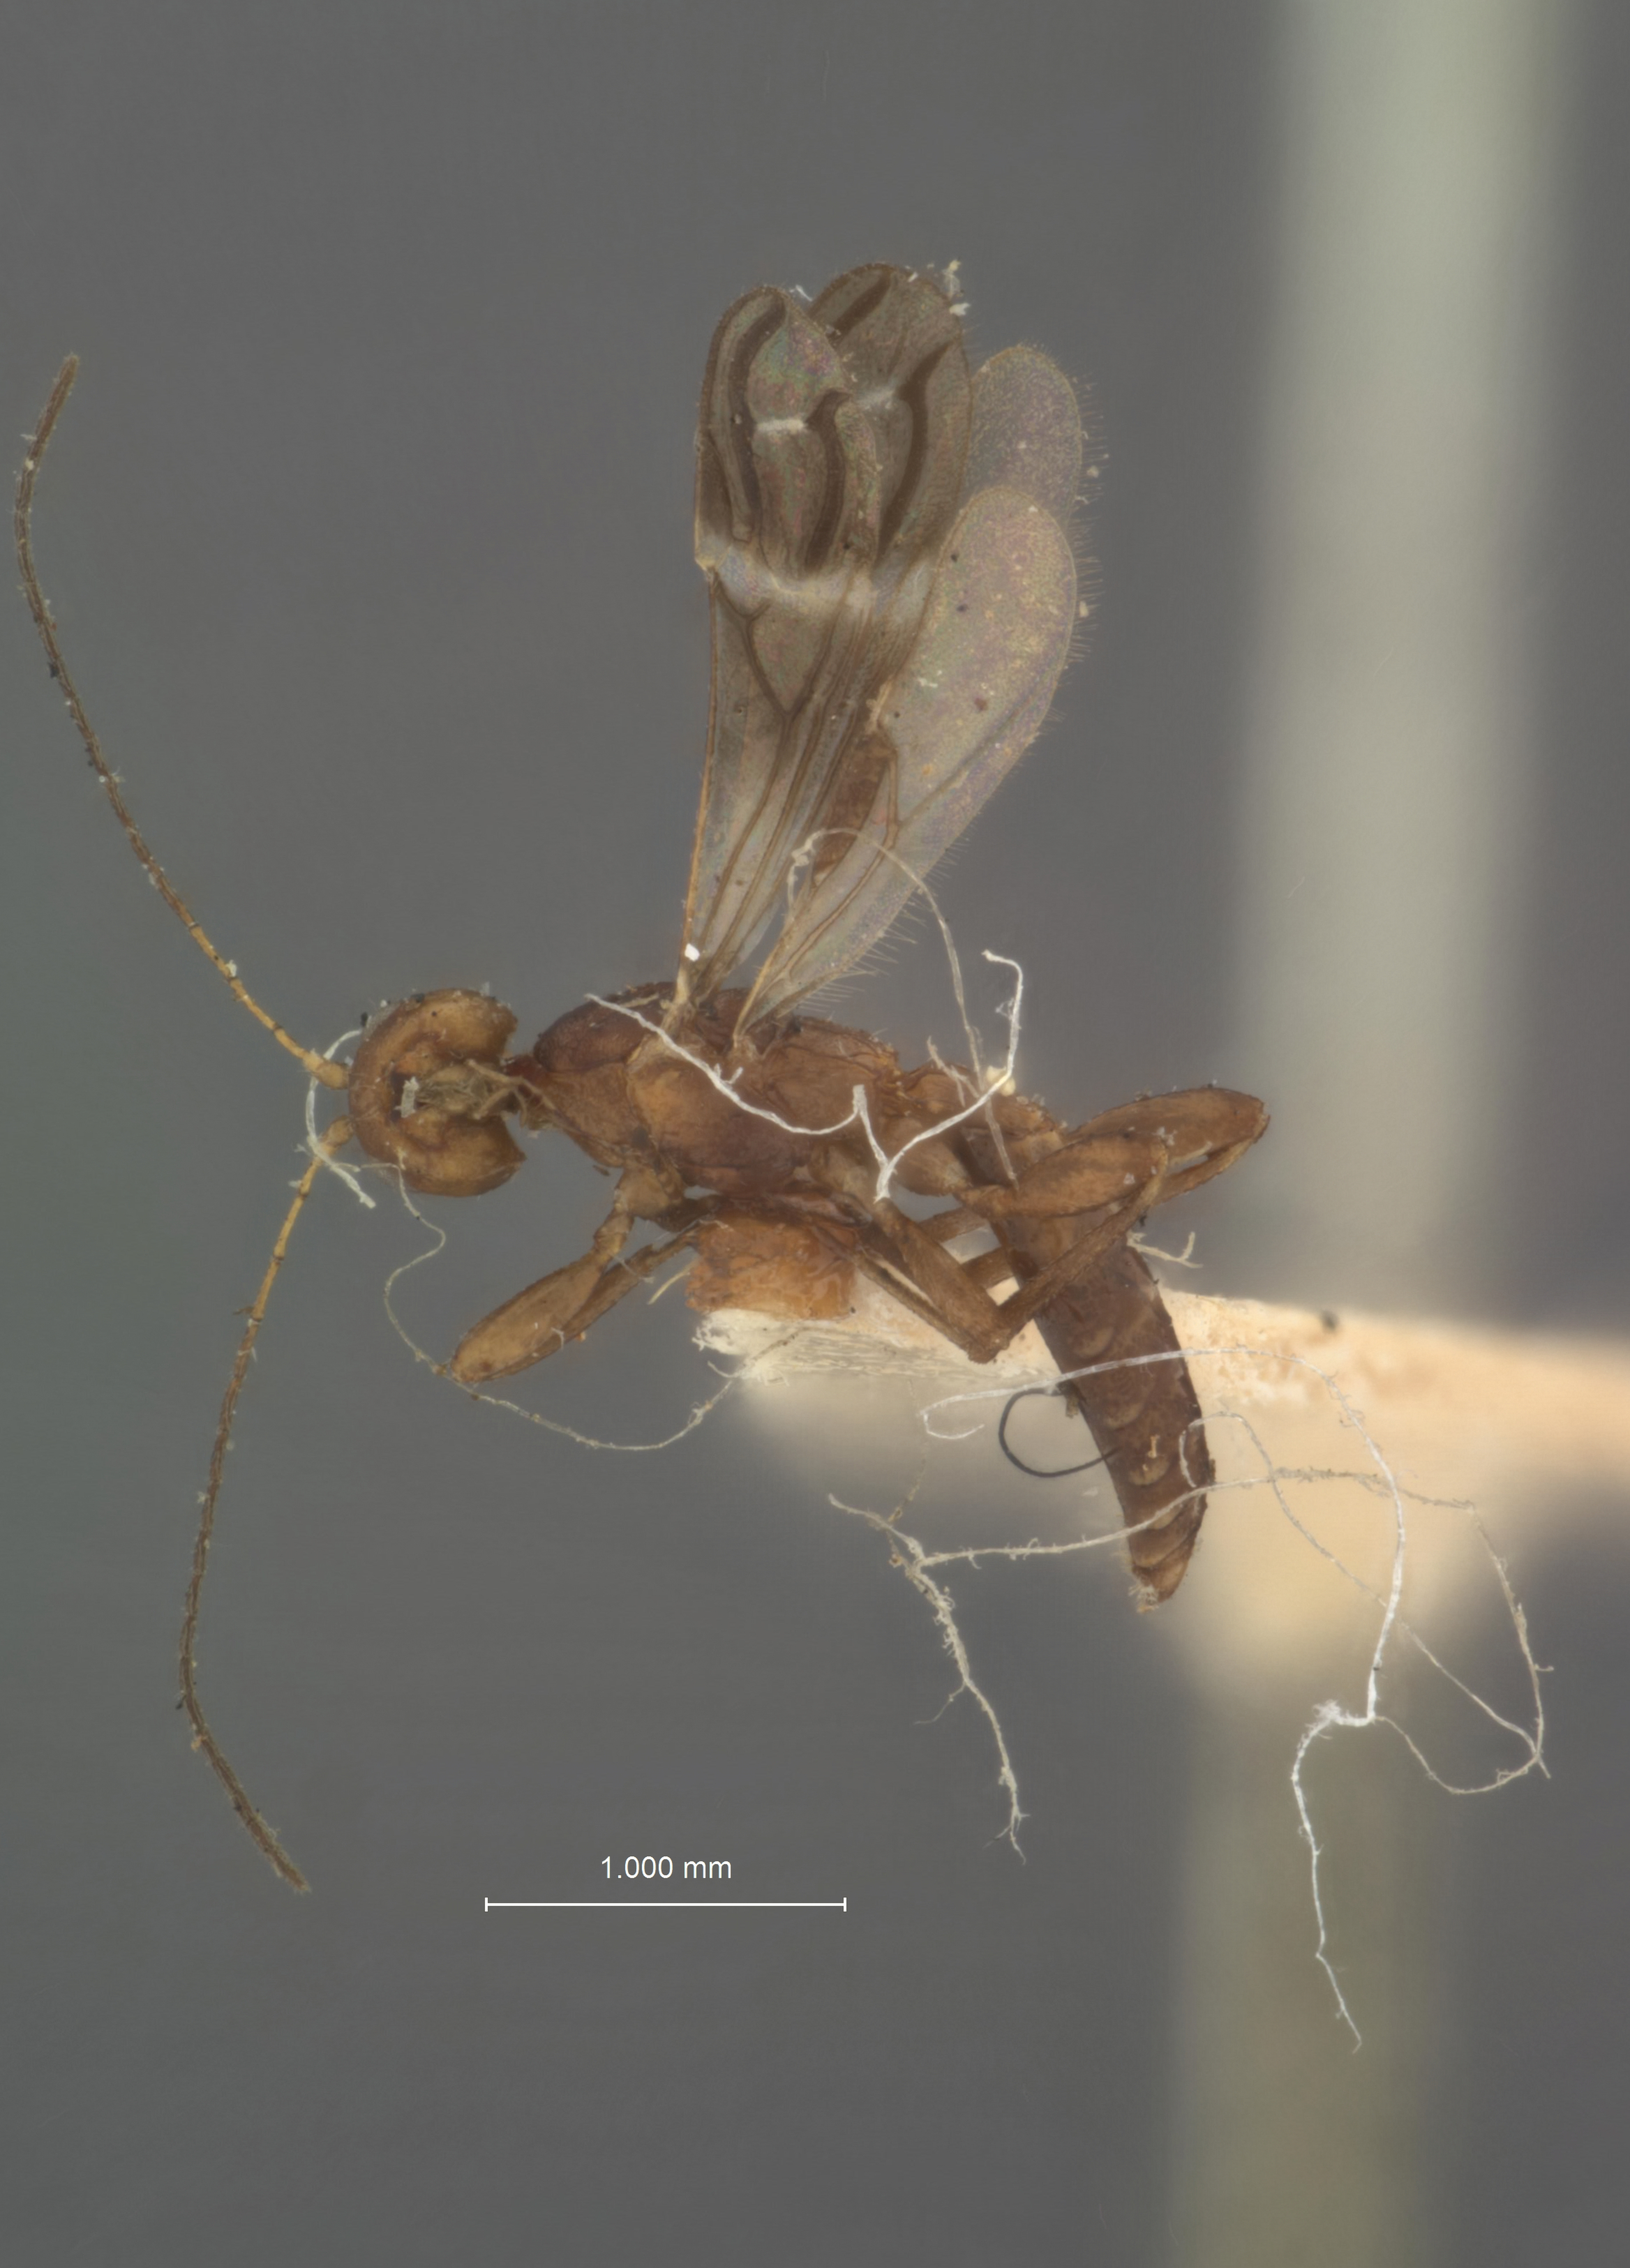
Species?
Caenopachys scolytivora
